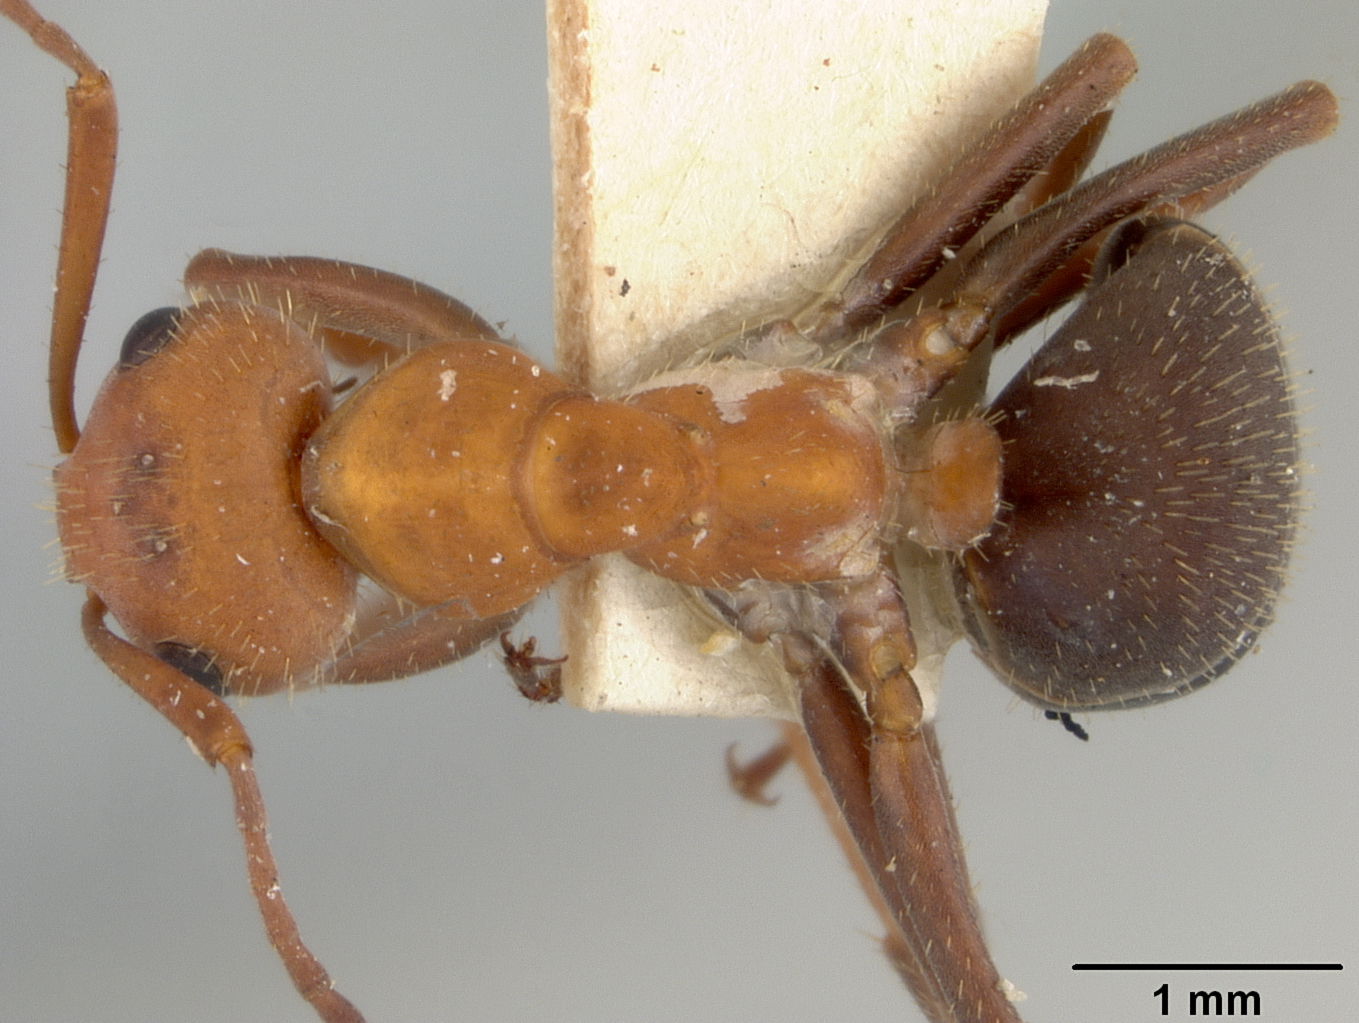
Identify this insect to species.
Formica impexa
